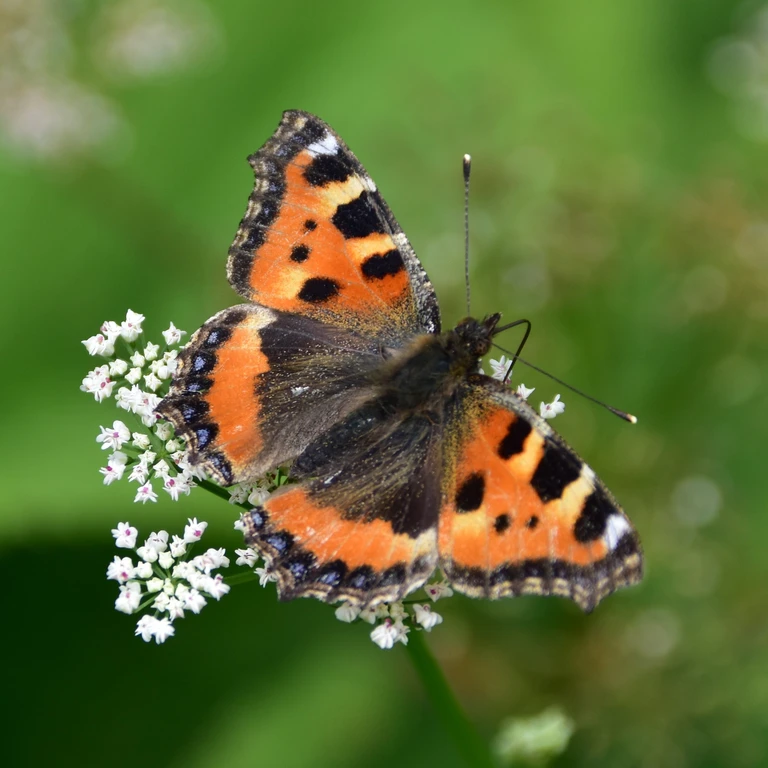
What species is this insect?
Aglais urticae
